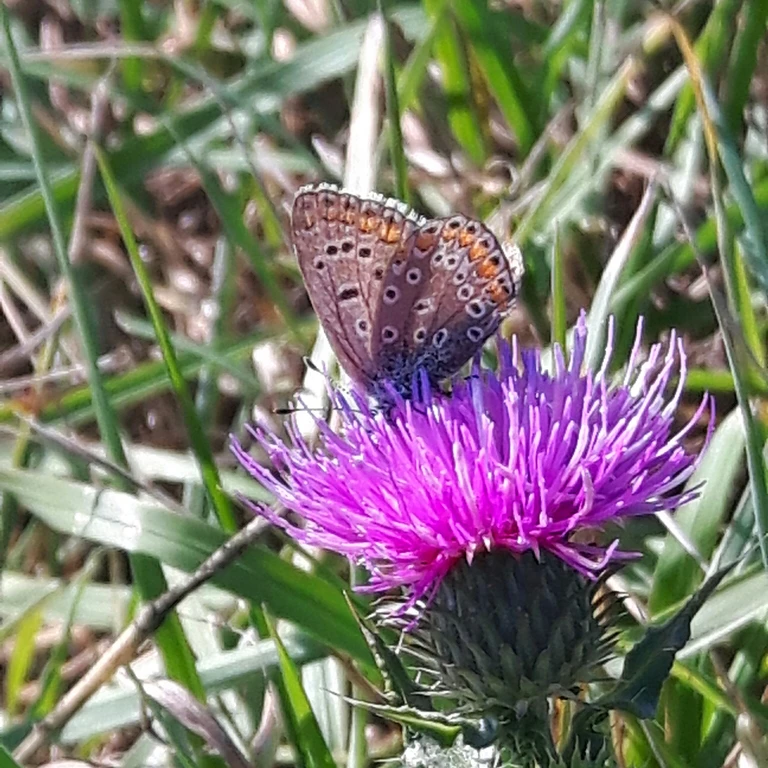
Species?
Polyommatus icarus
